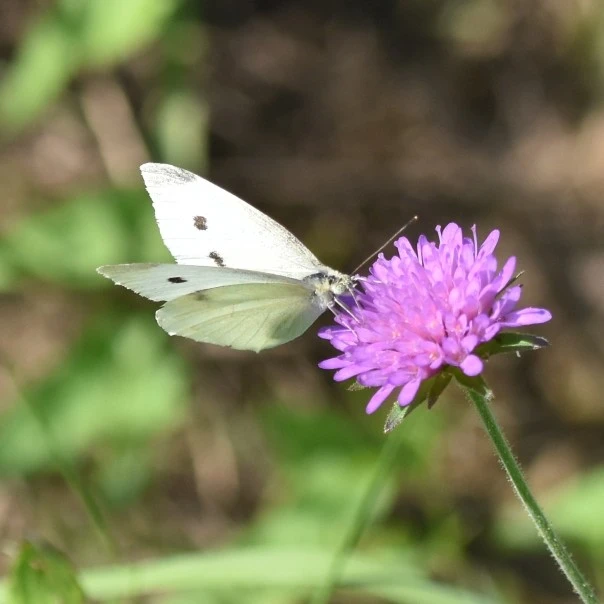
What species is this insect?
Pieris rapae
